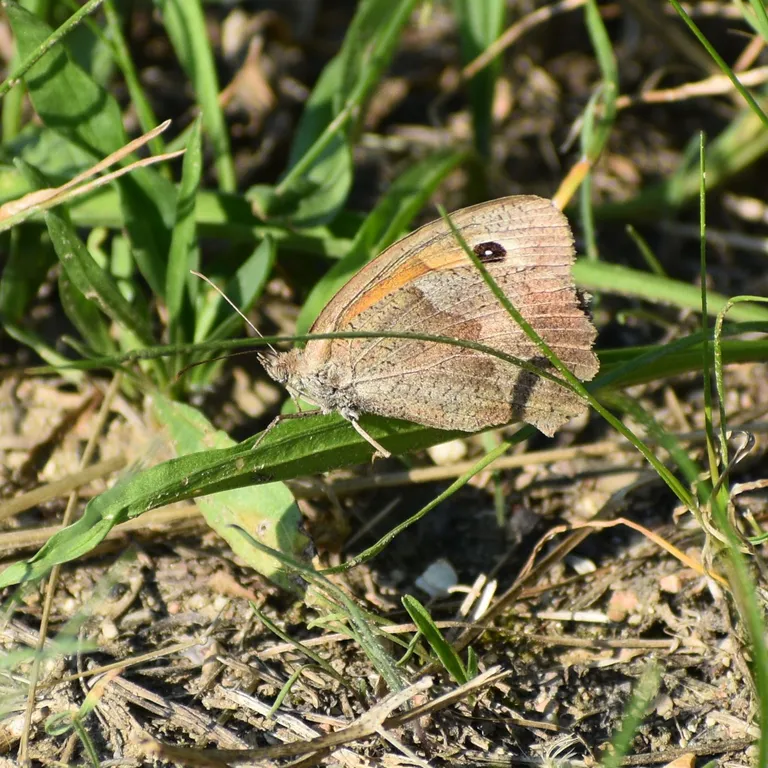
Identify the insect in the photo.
Maniola jurtina
